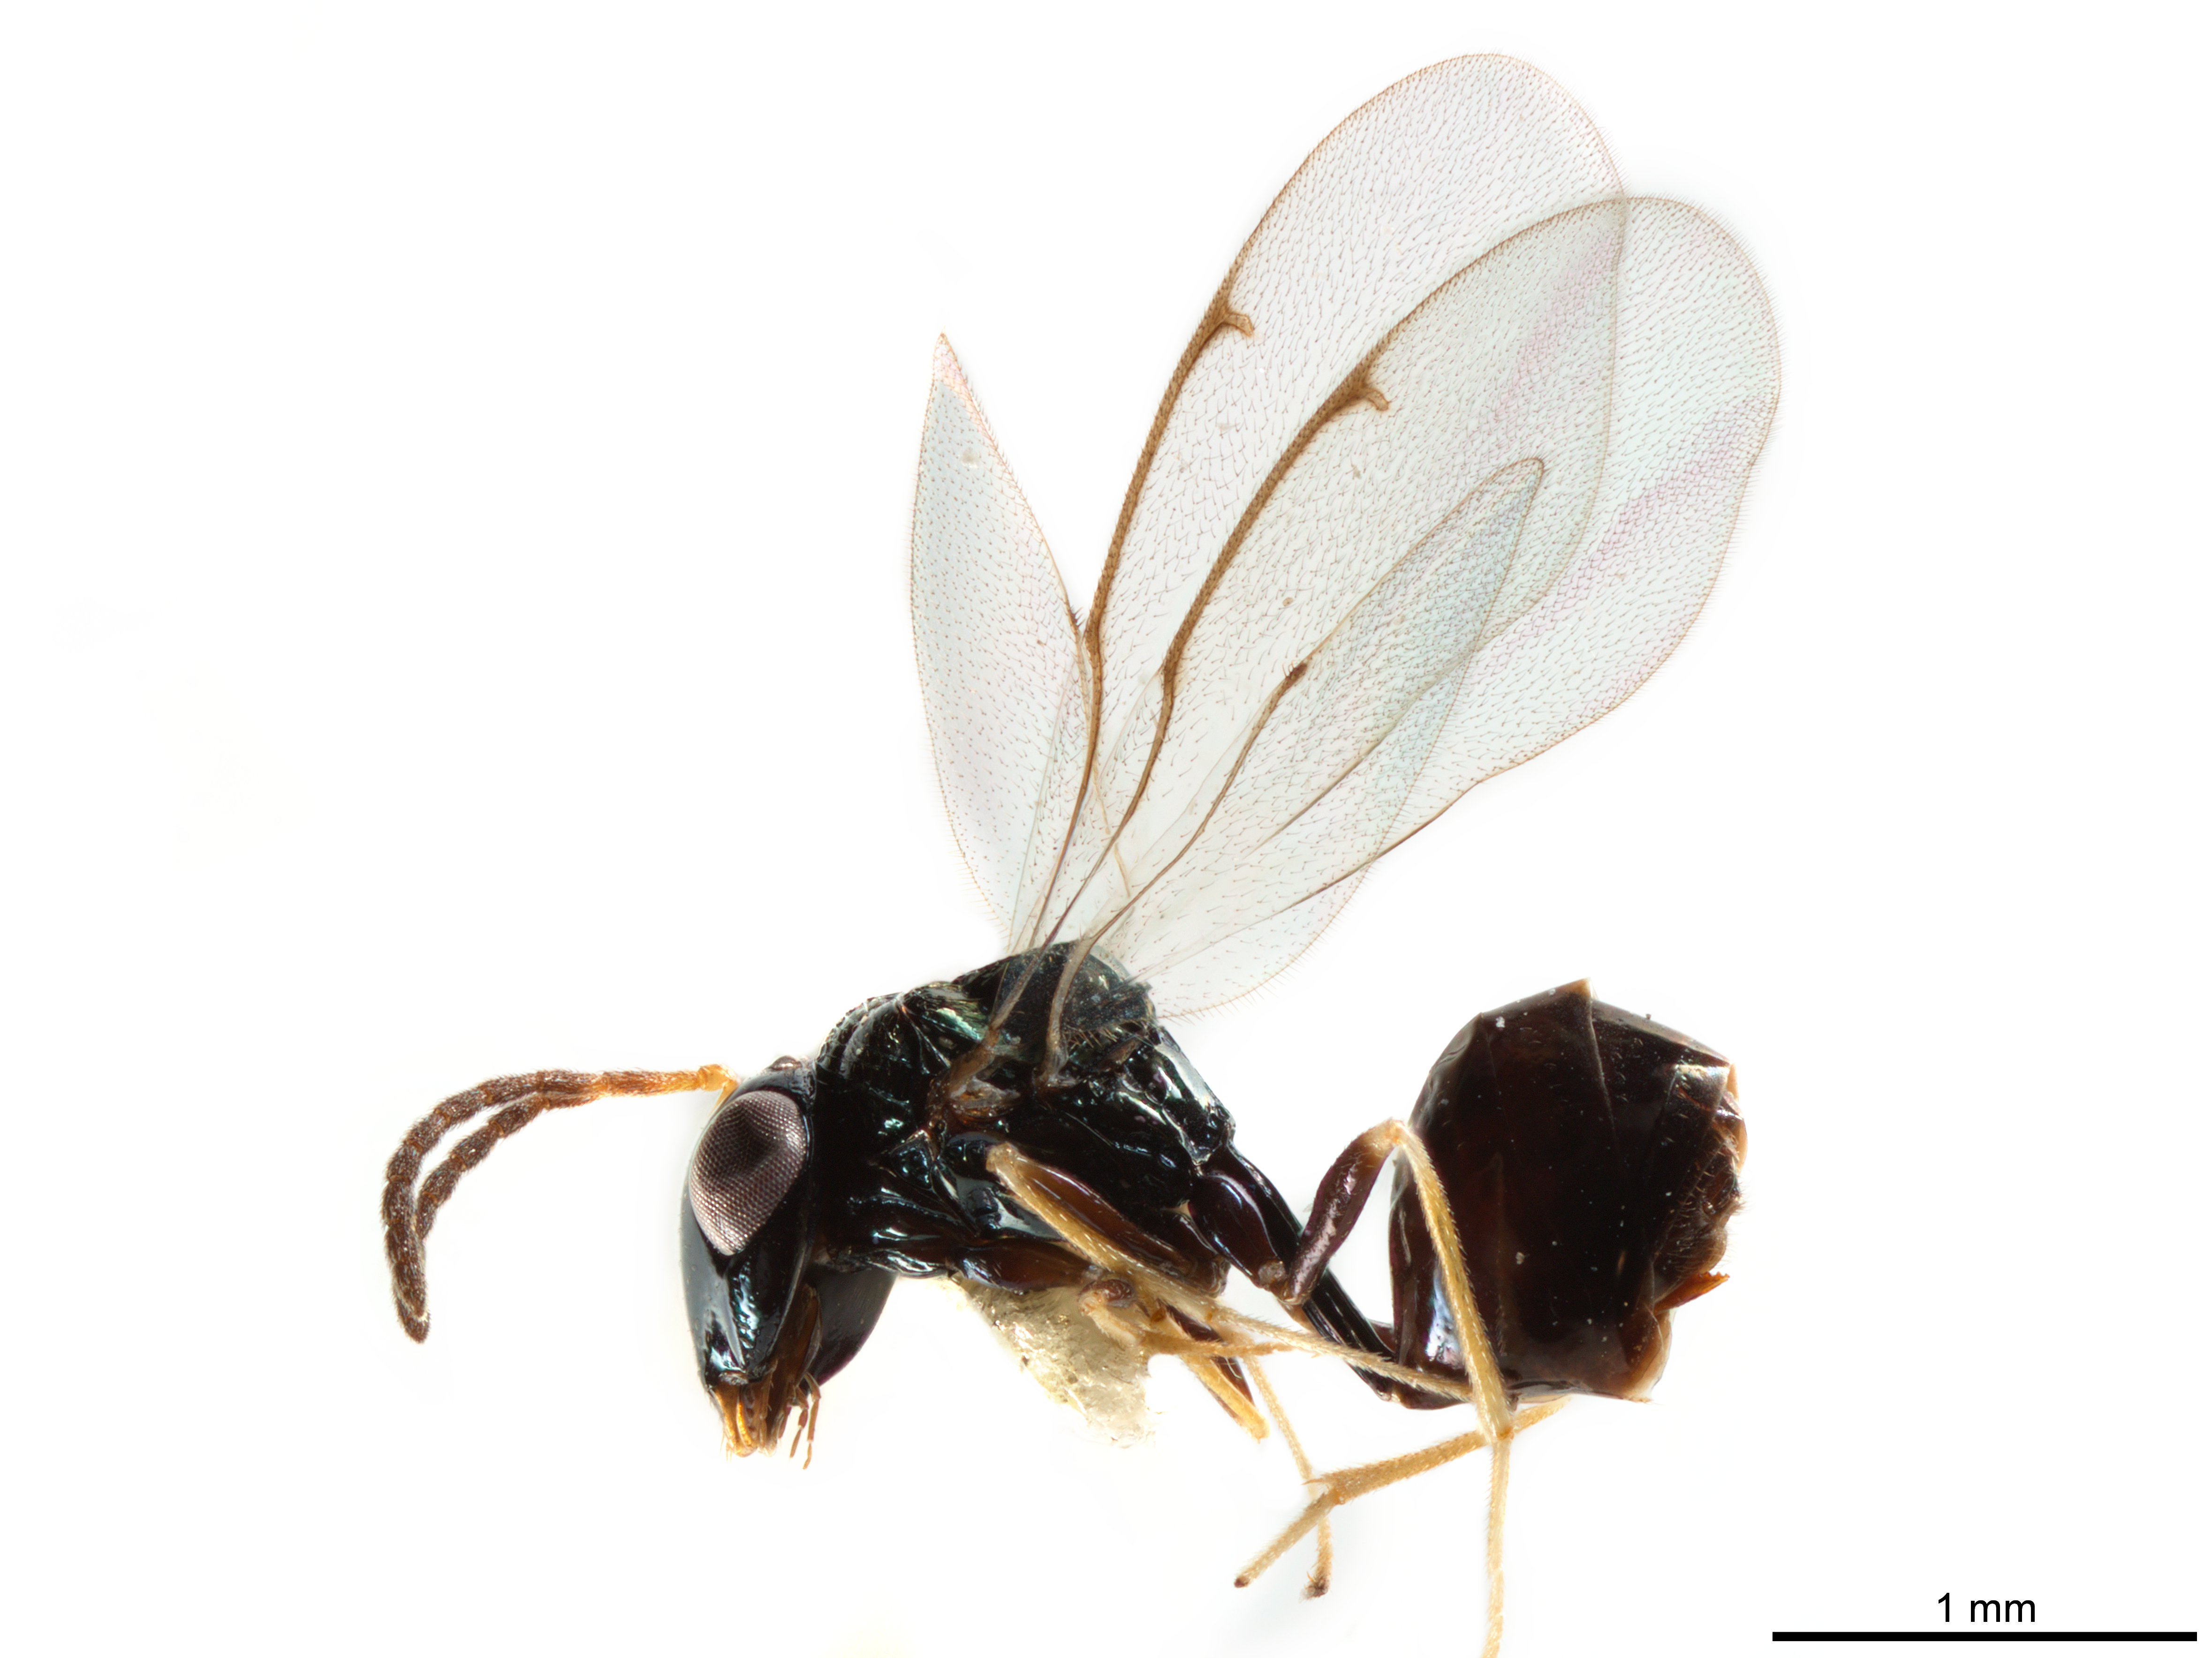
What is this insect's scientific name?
Neolosbanus palgravei
